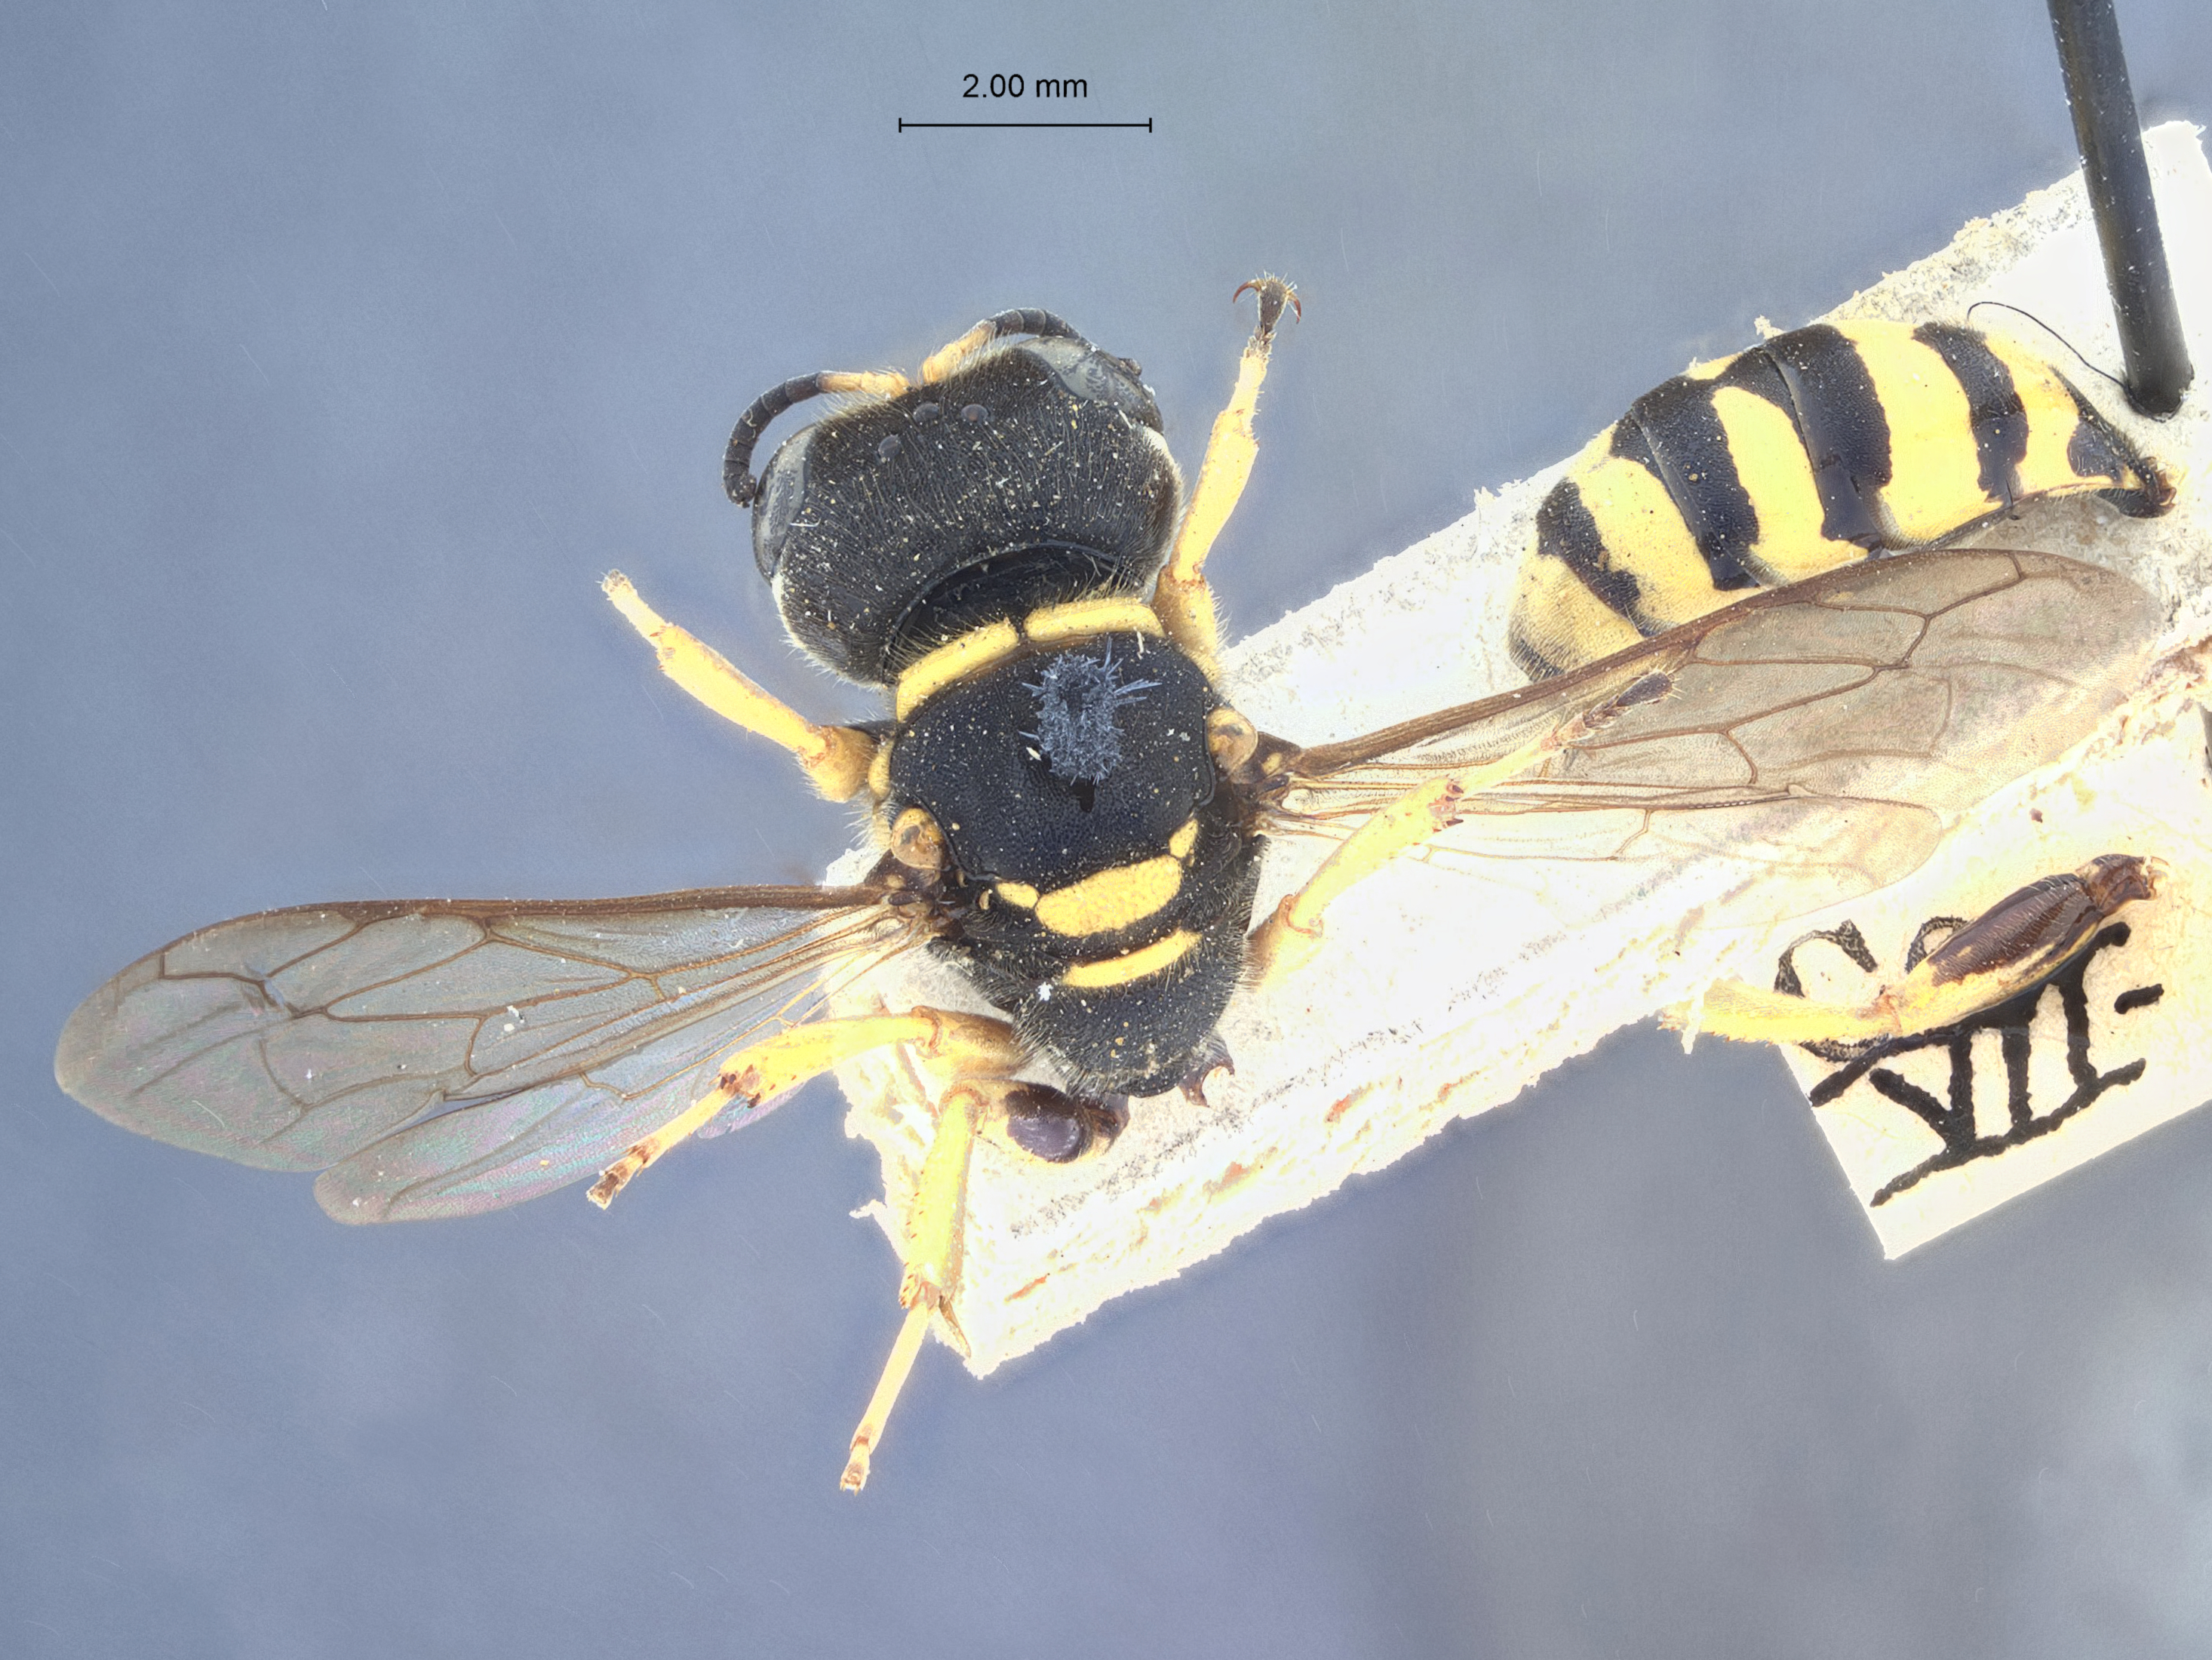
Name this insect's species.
Hypocrabro giffardi
